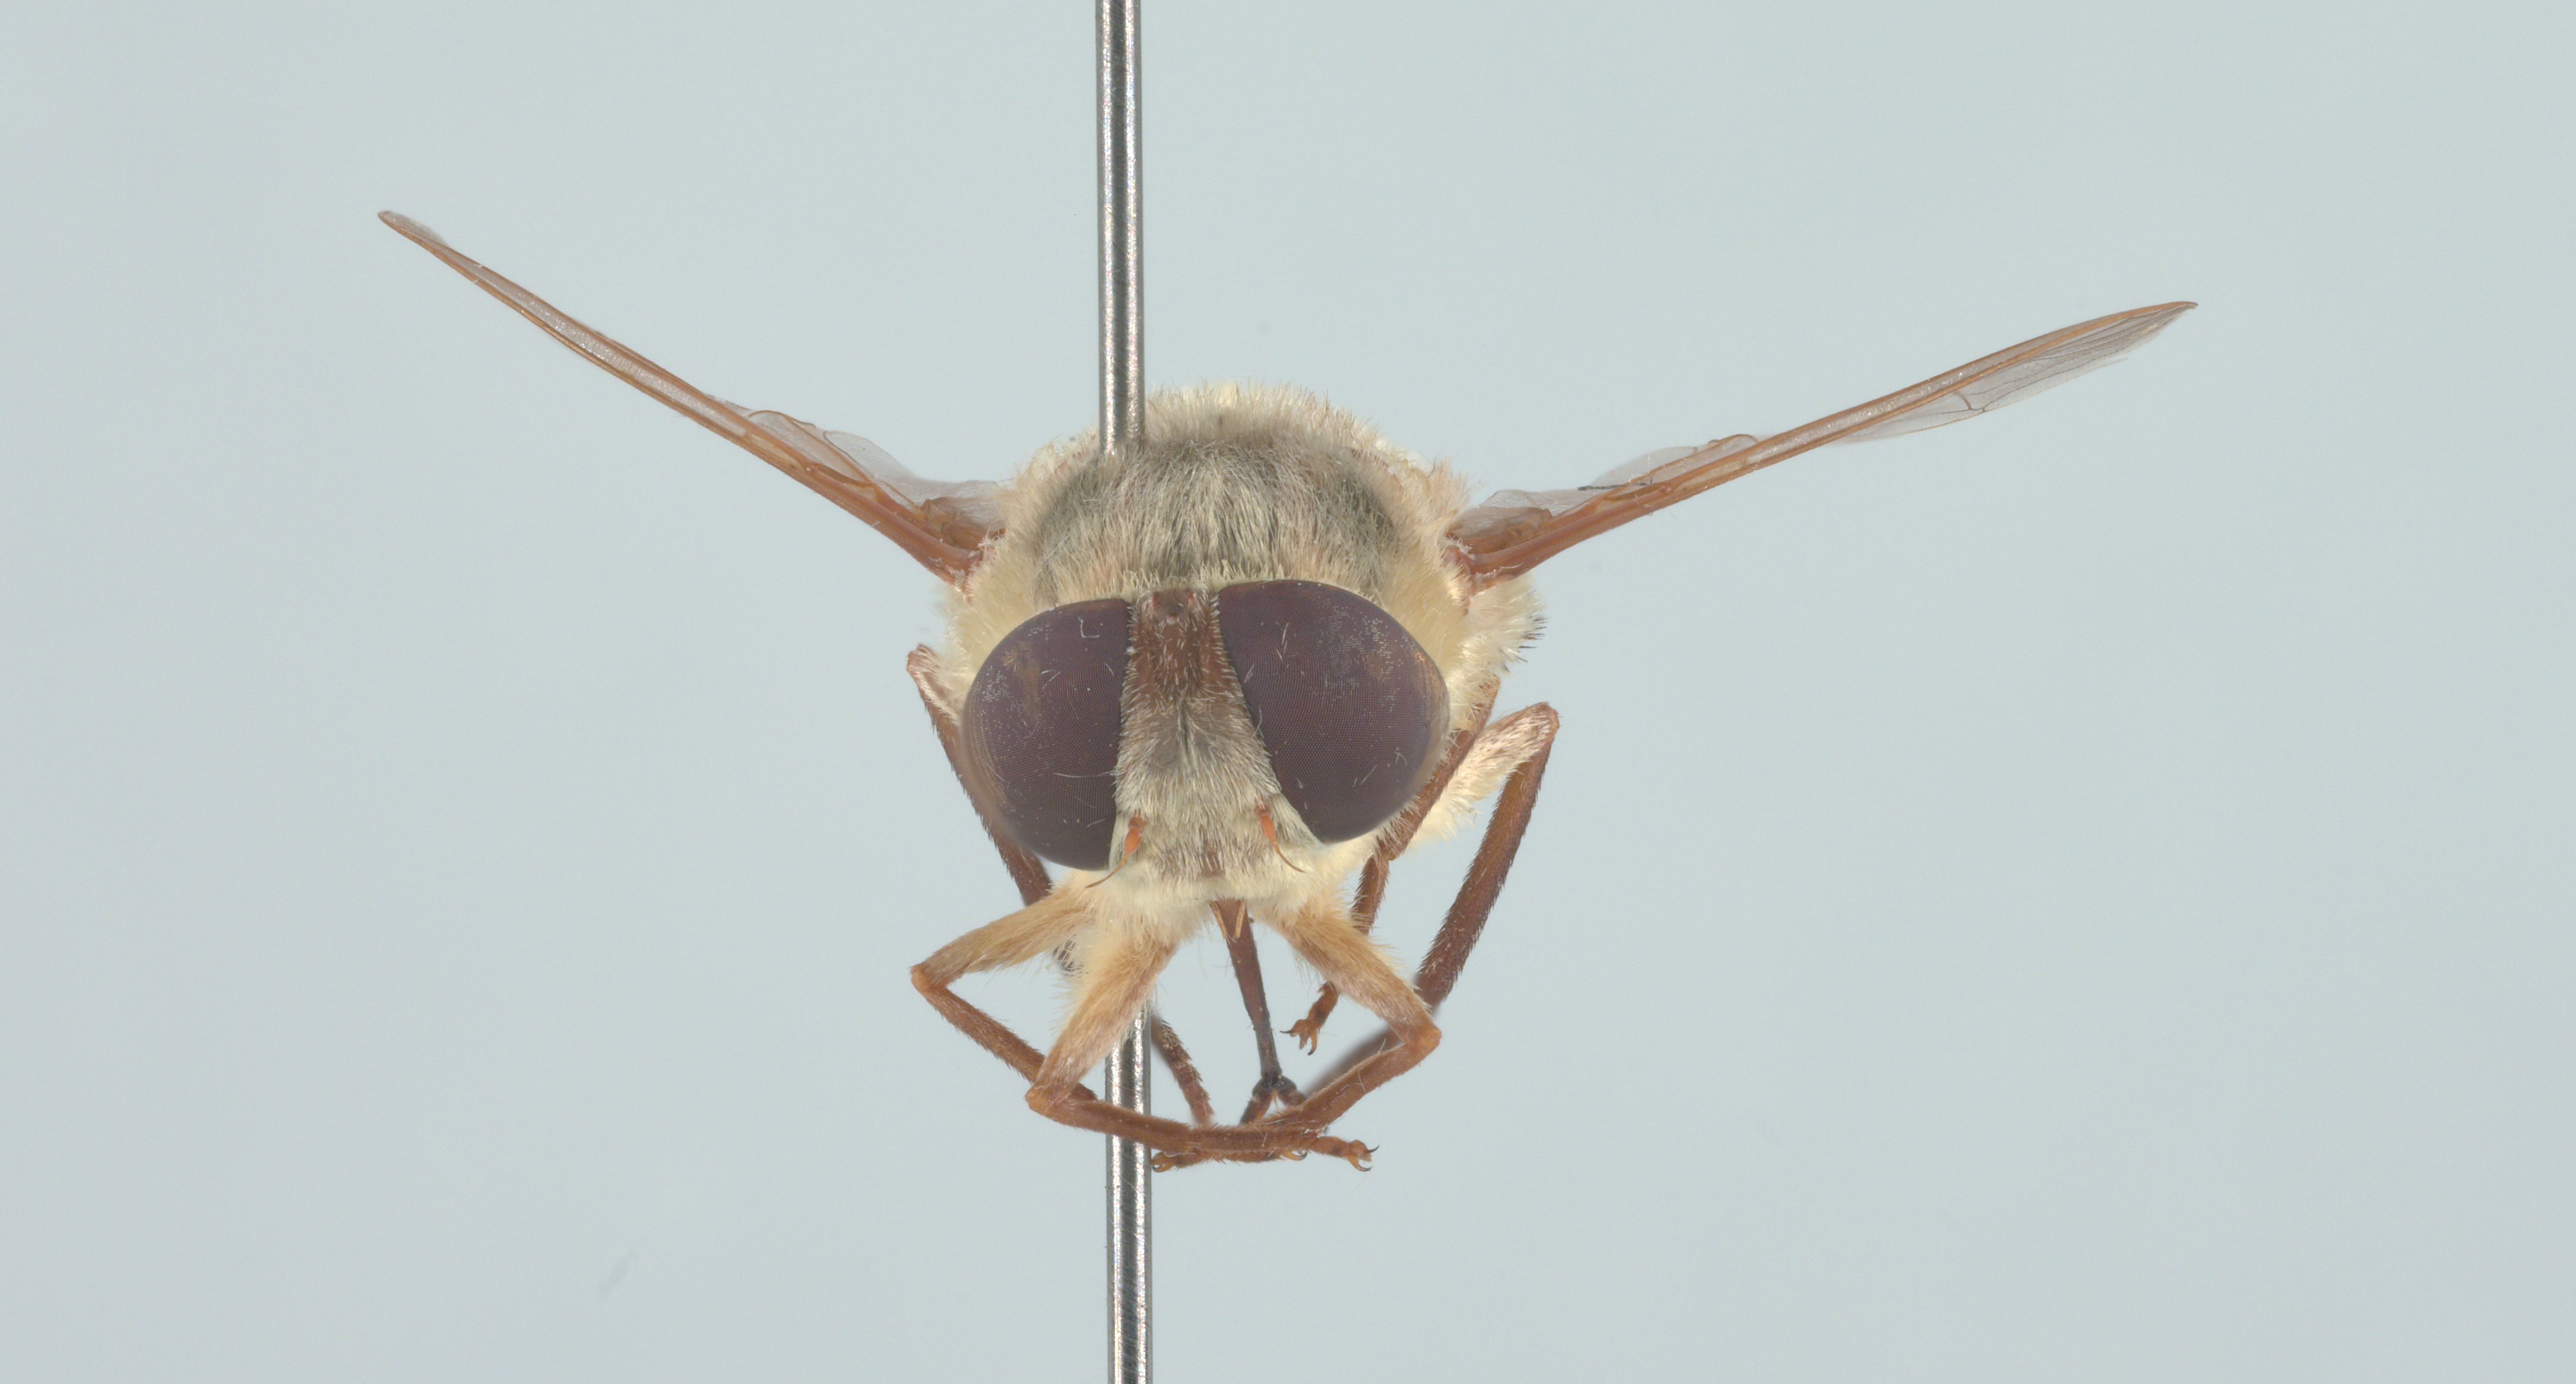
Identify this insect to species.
Neorhynchocephalus volaticus
